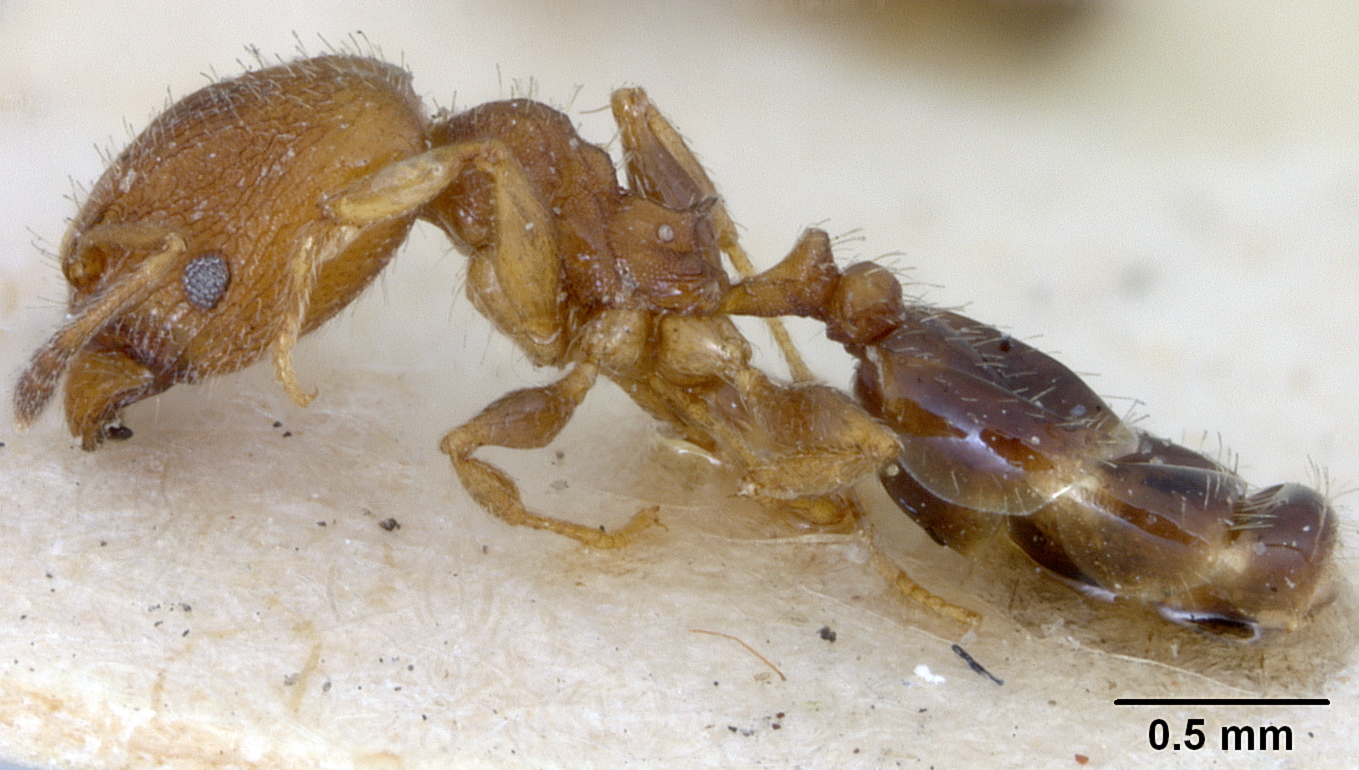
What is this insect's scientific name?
Pheidole metallescens
